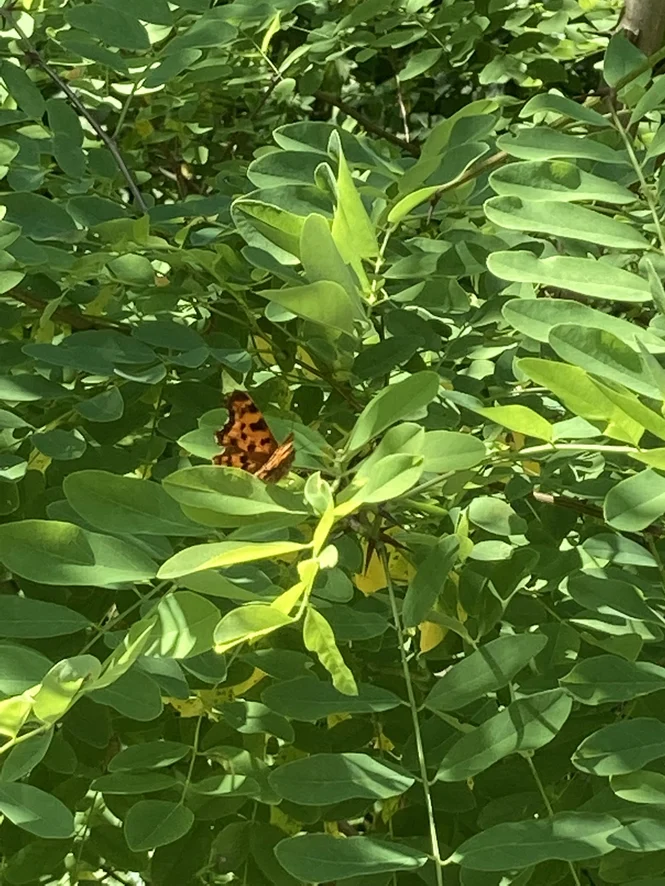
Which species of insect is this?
Polygonia c-album
